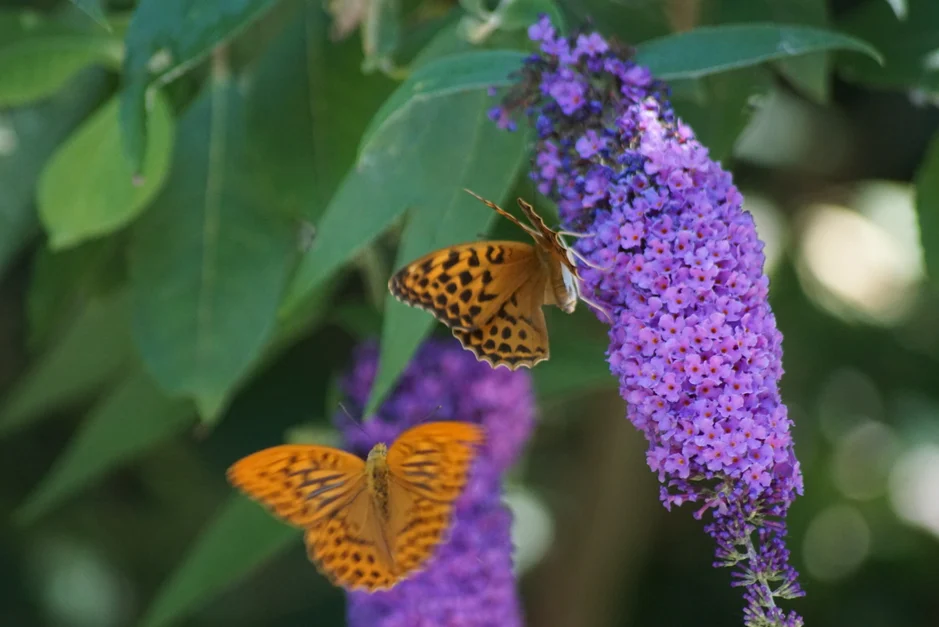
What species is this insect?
Argynnis paphia
